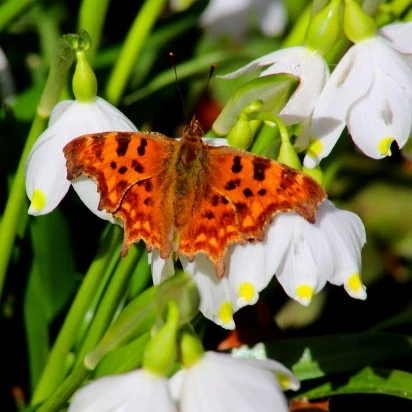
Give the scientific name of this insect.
Polygonia c-album
